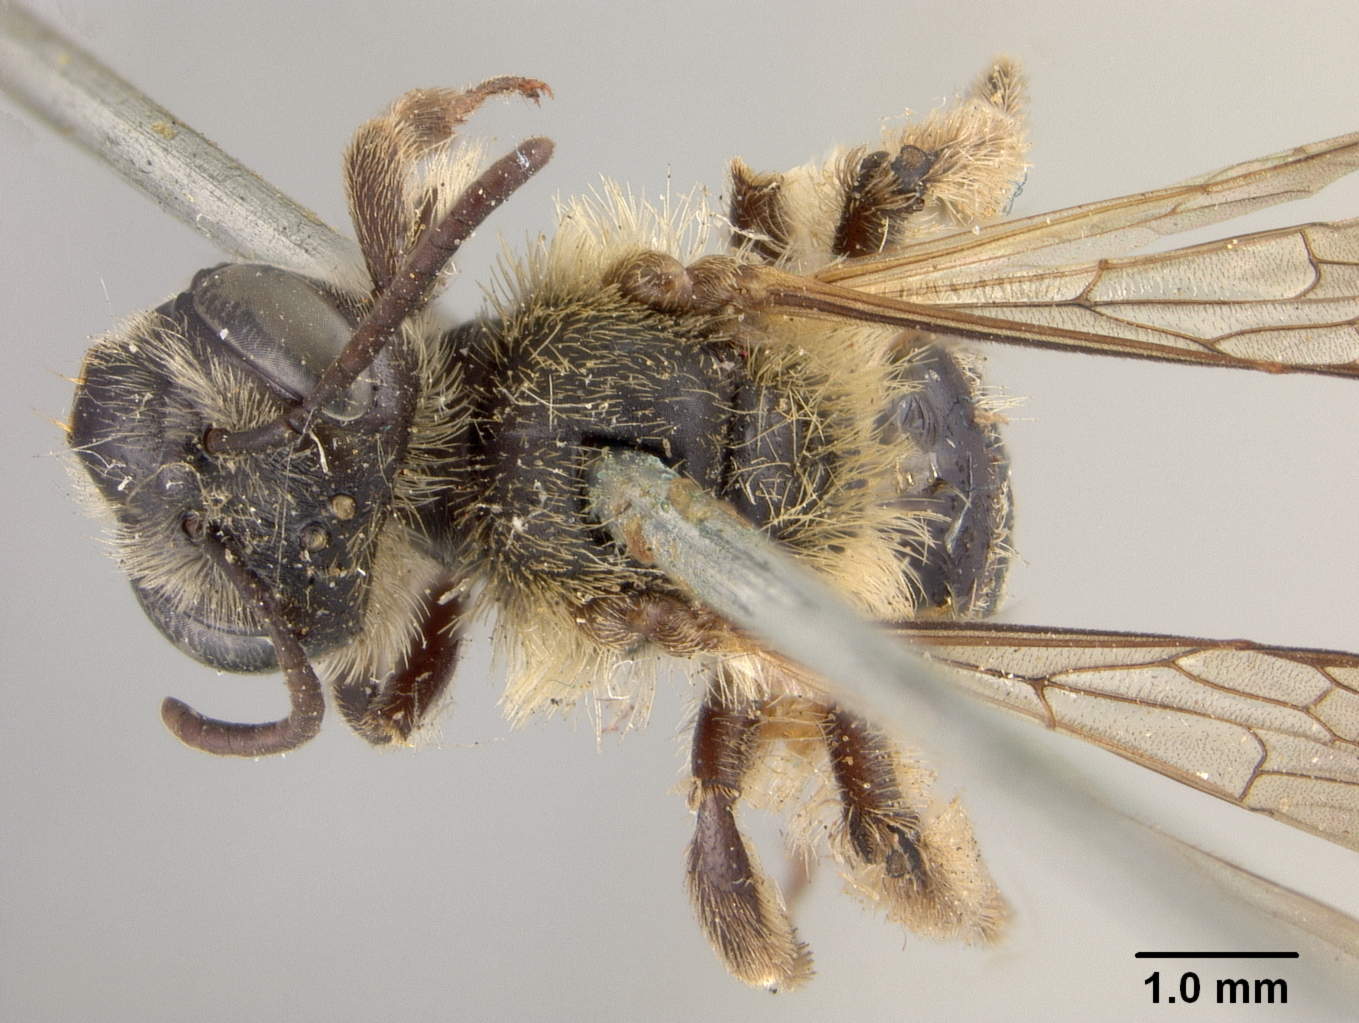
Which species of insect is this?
Andrena clypeonitens
